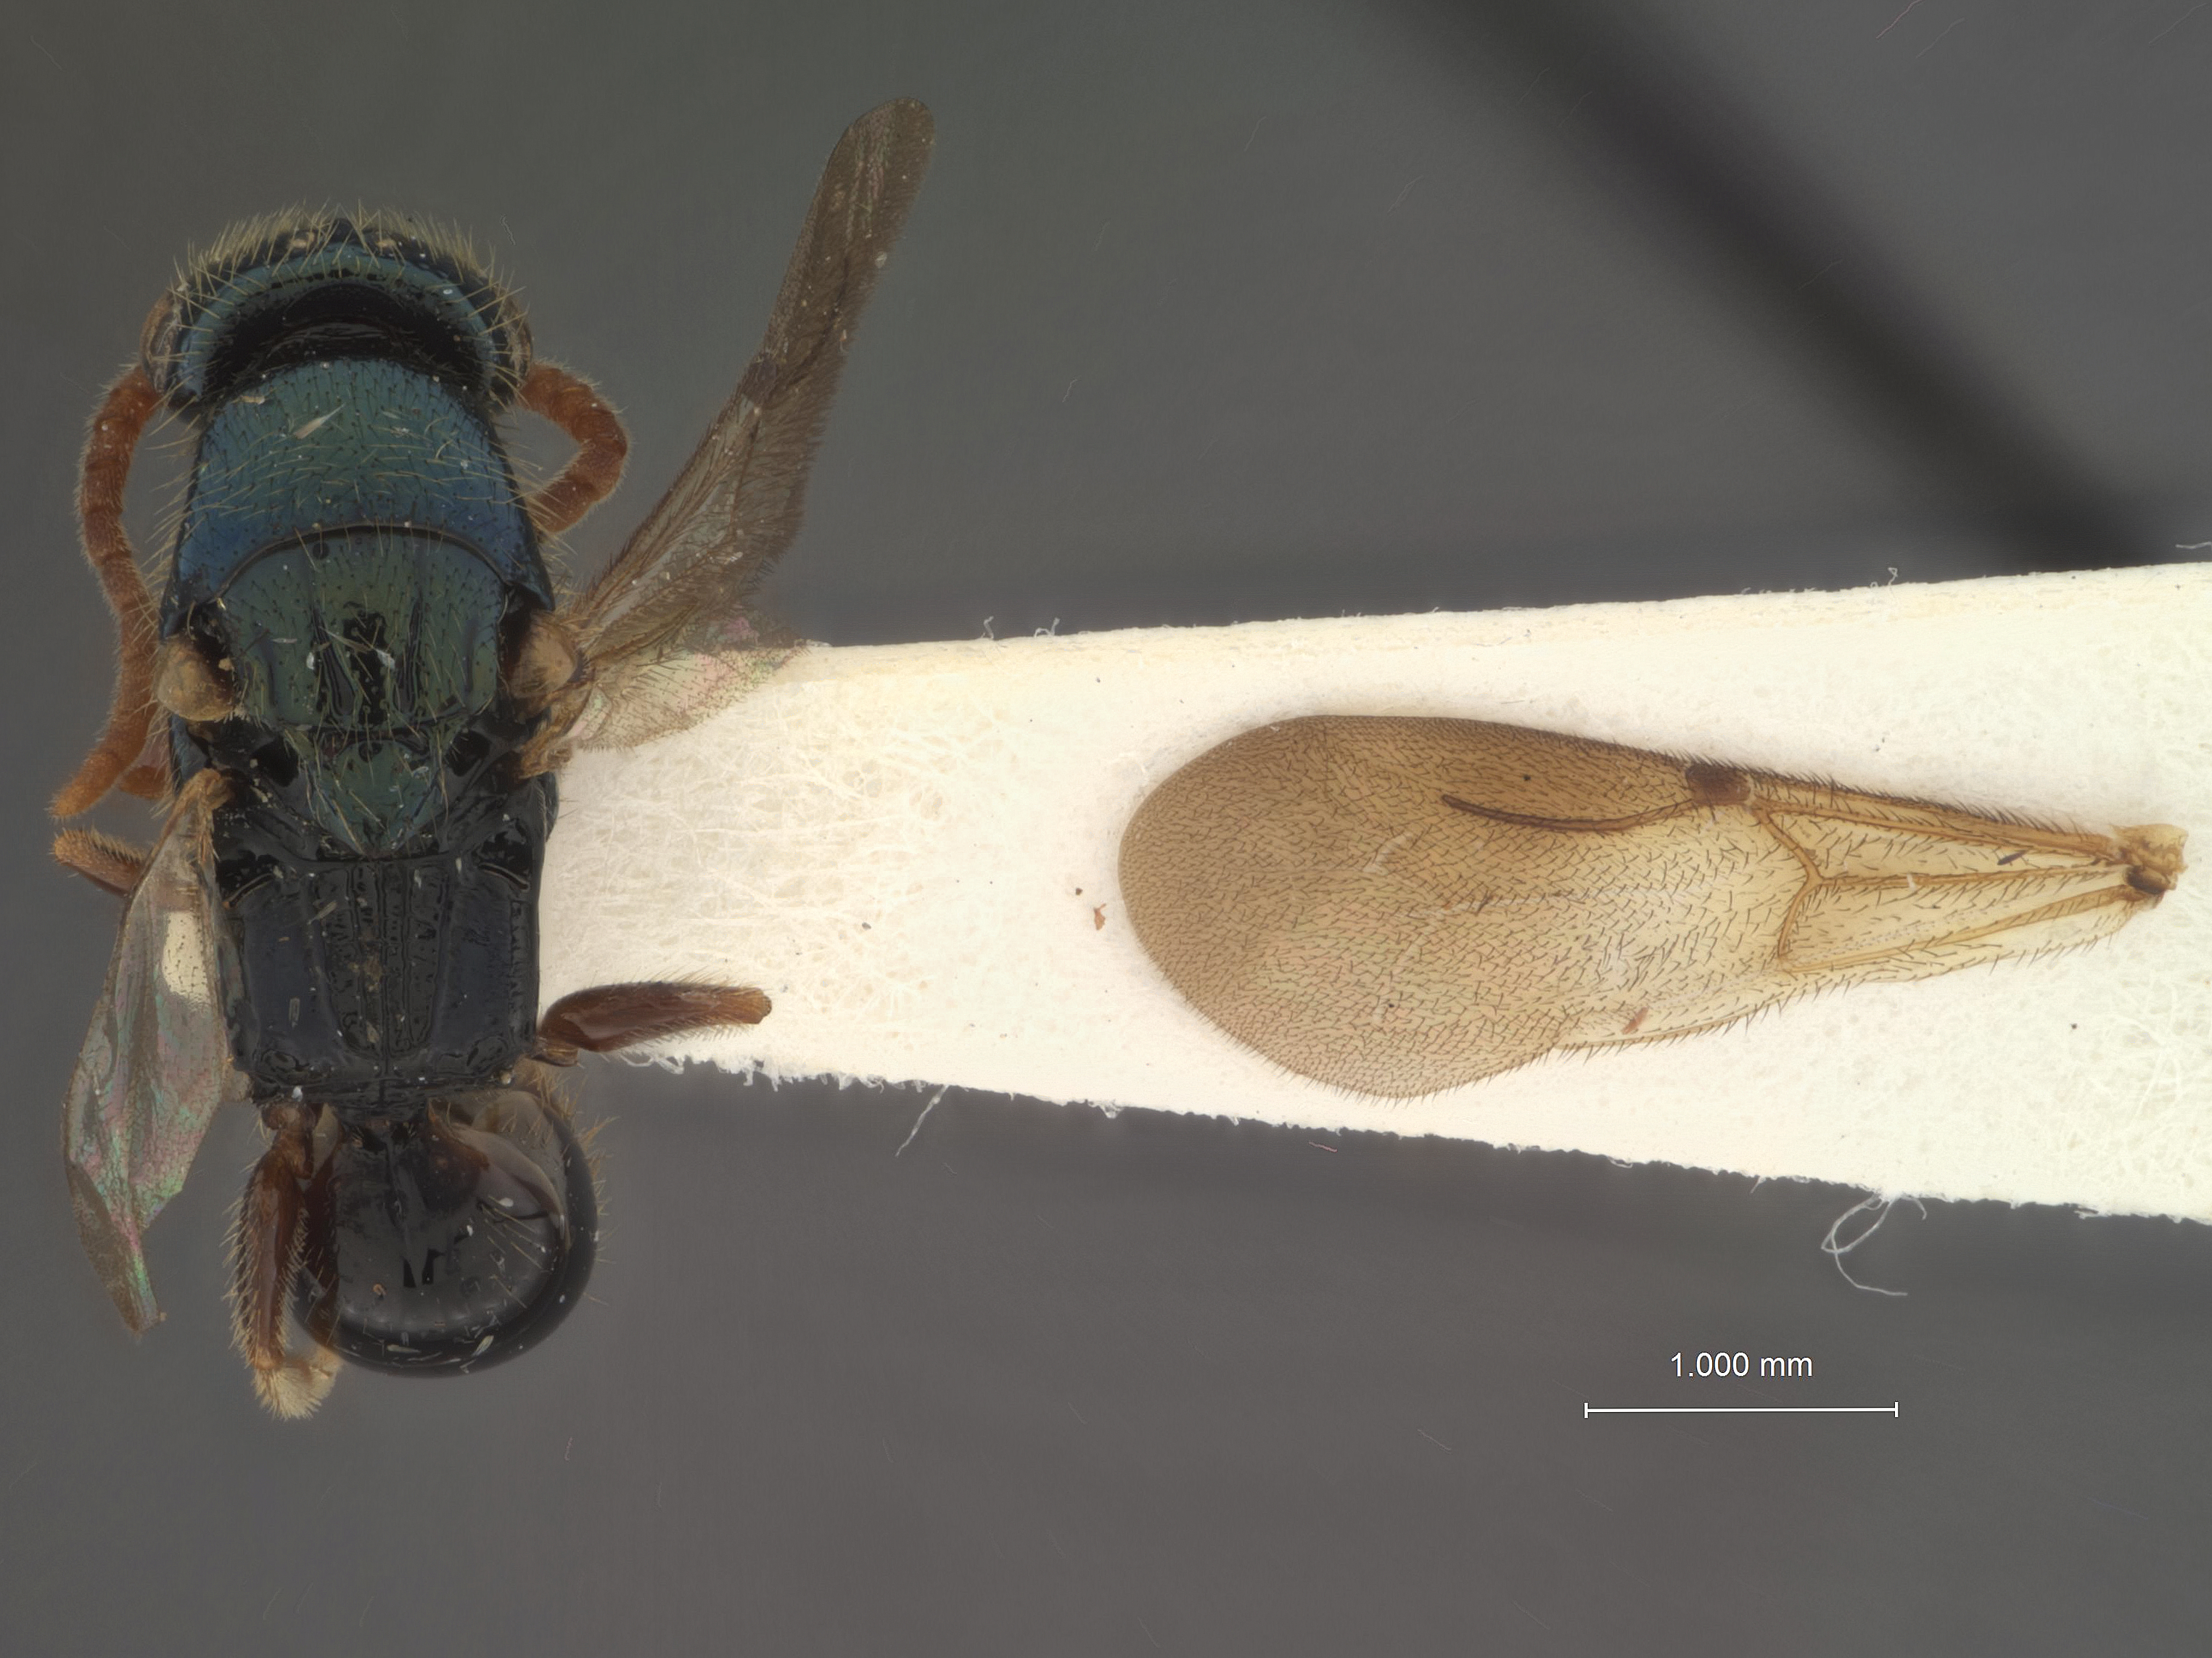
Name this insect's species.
Rhabdepyris blantoni
